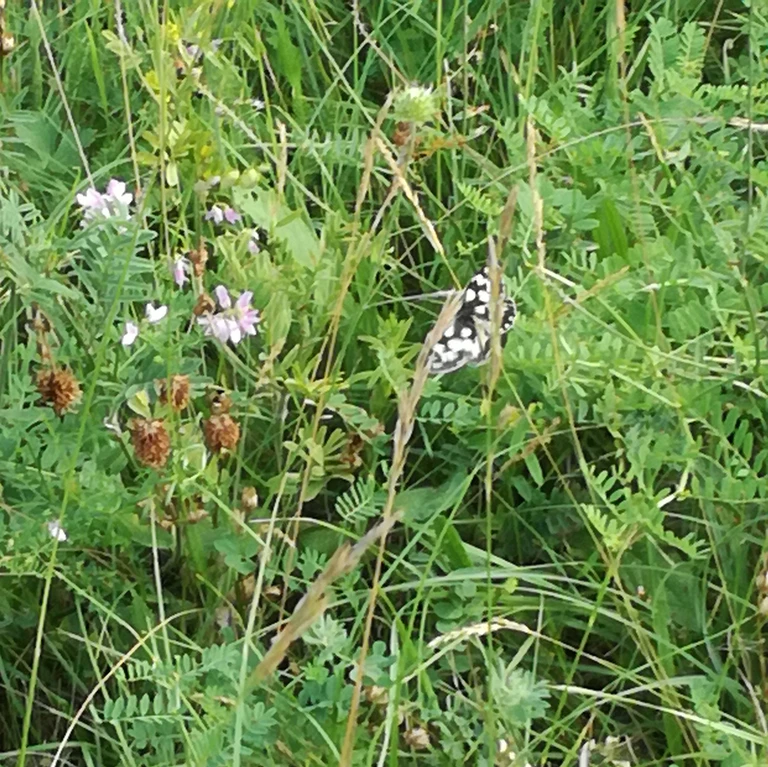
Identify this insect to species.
Melanargia galathea
